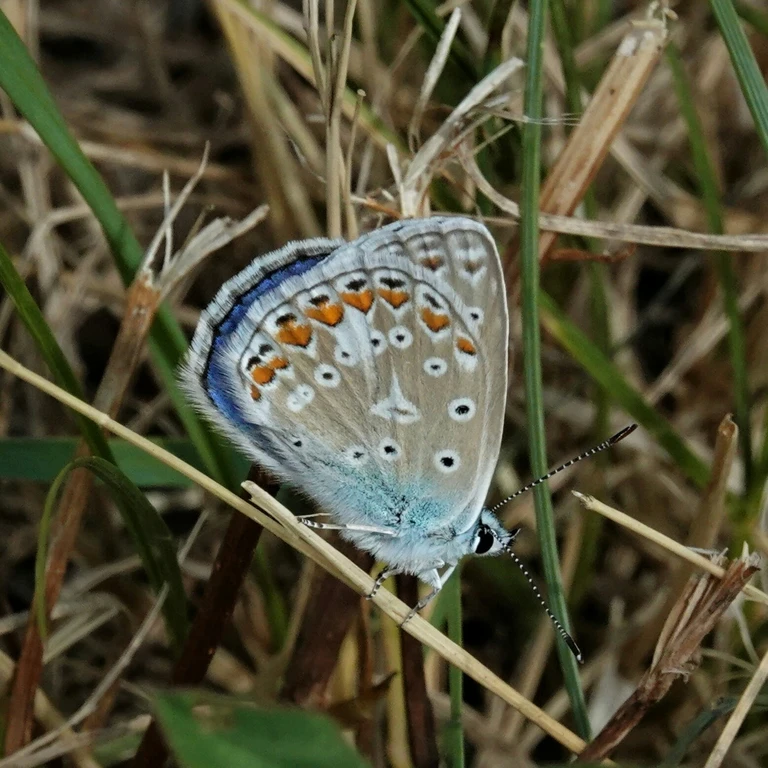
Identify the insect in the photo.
Polyommatus thersites
